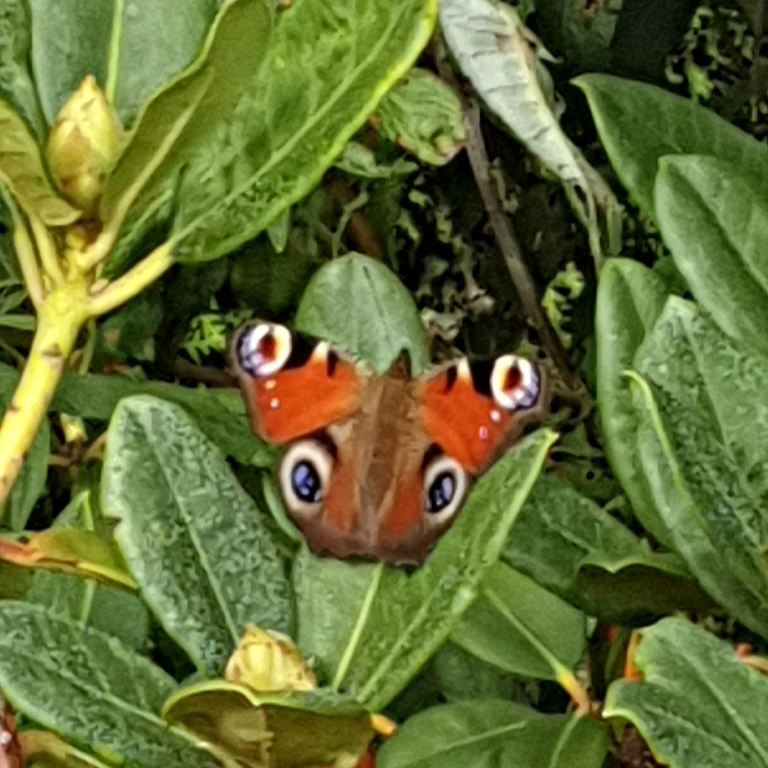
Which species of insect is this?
Aglais io
